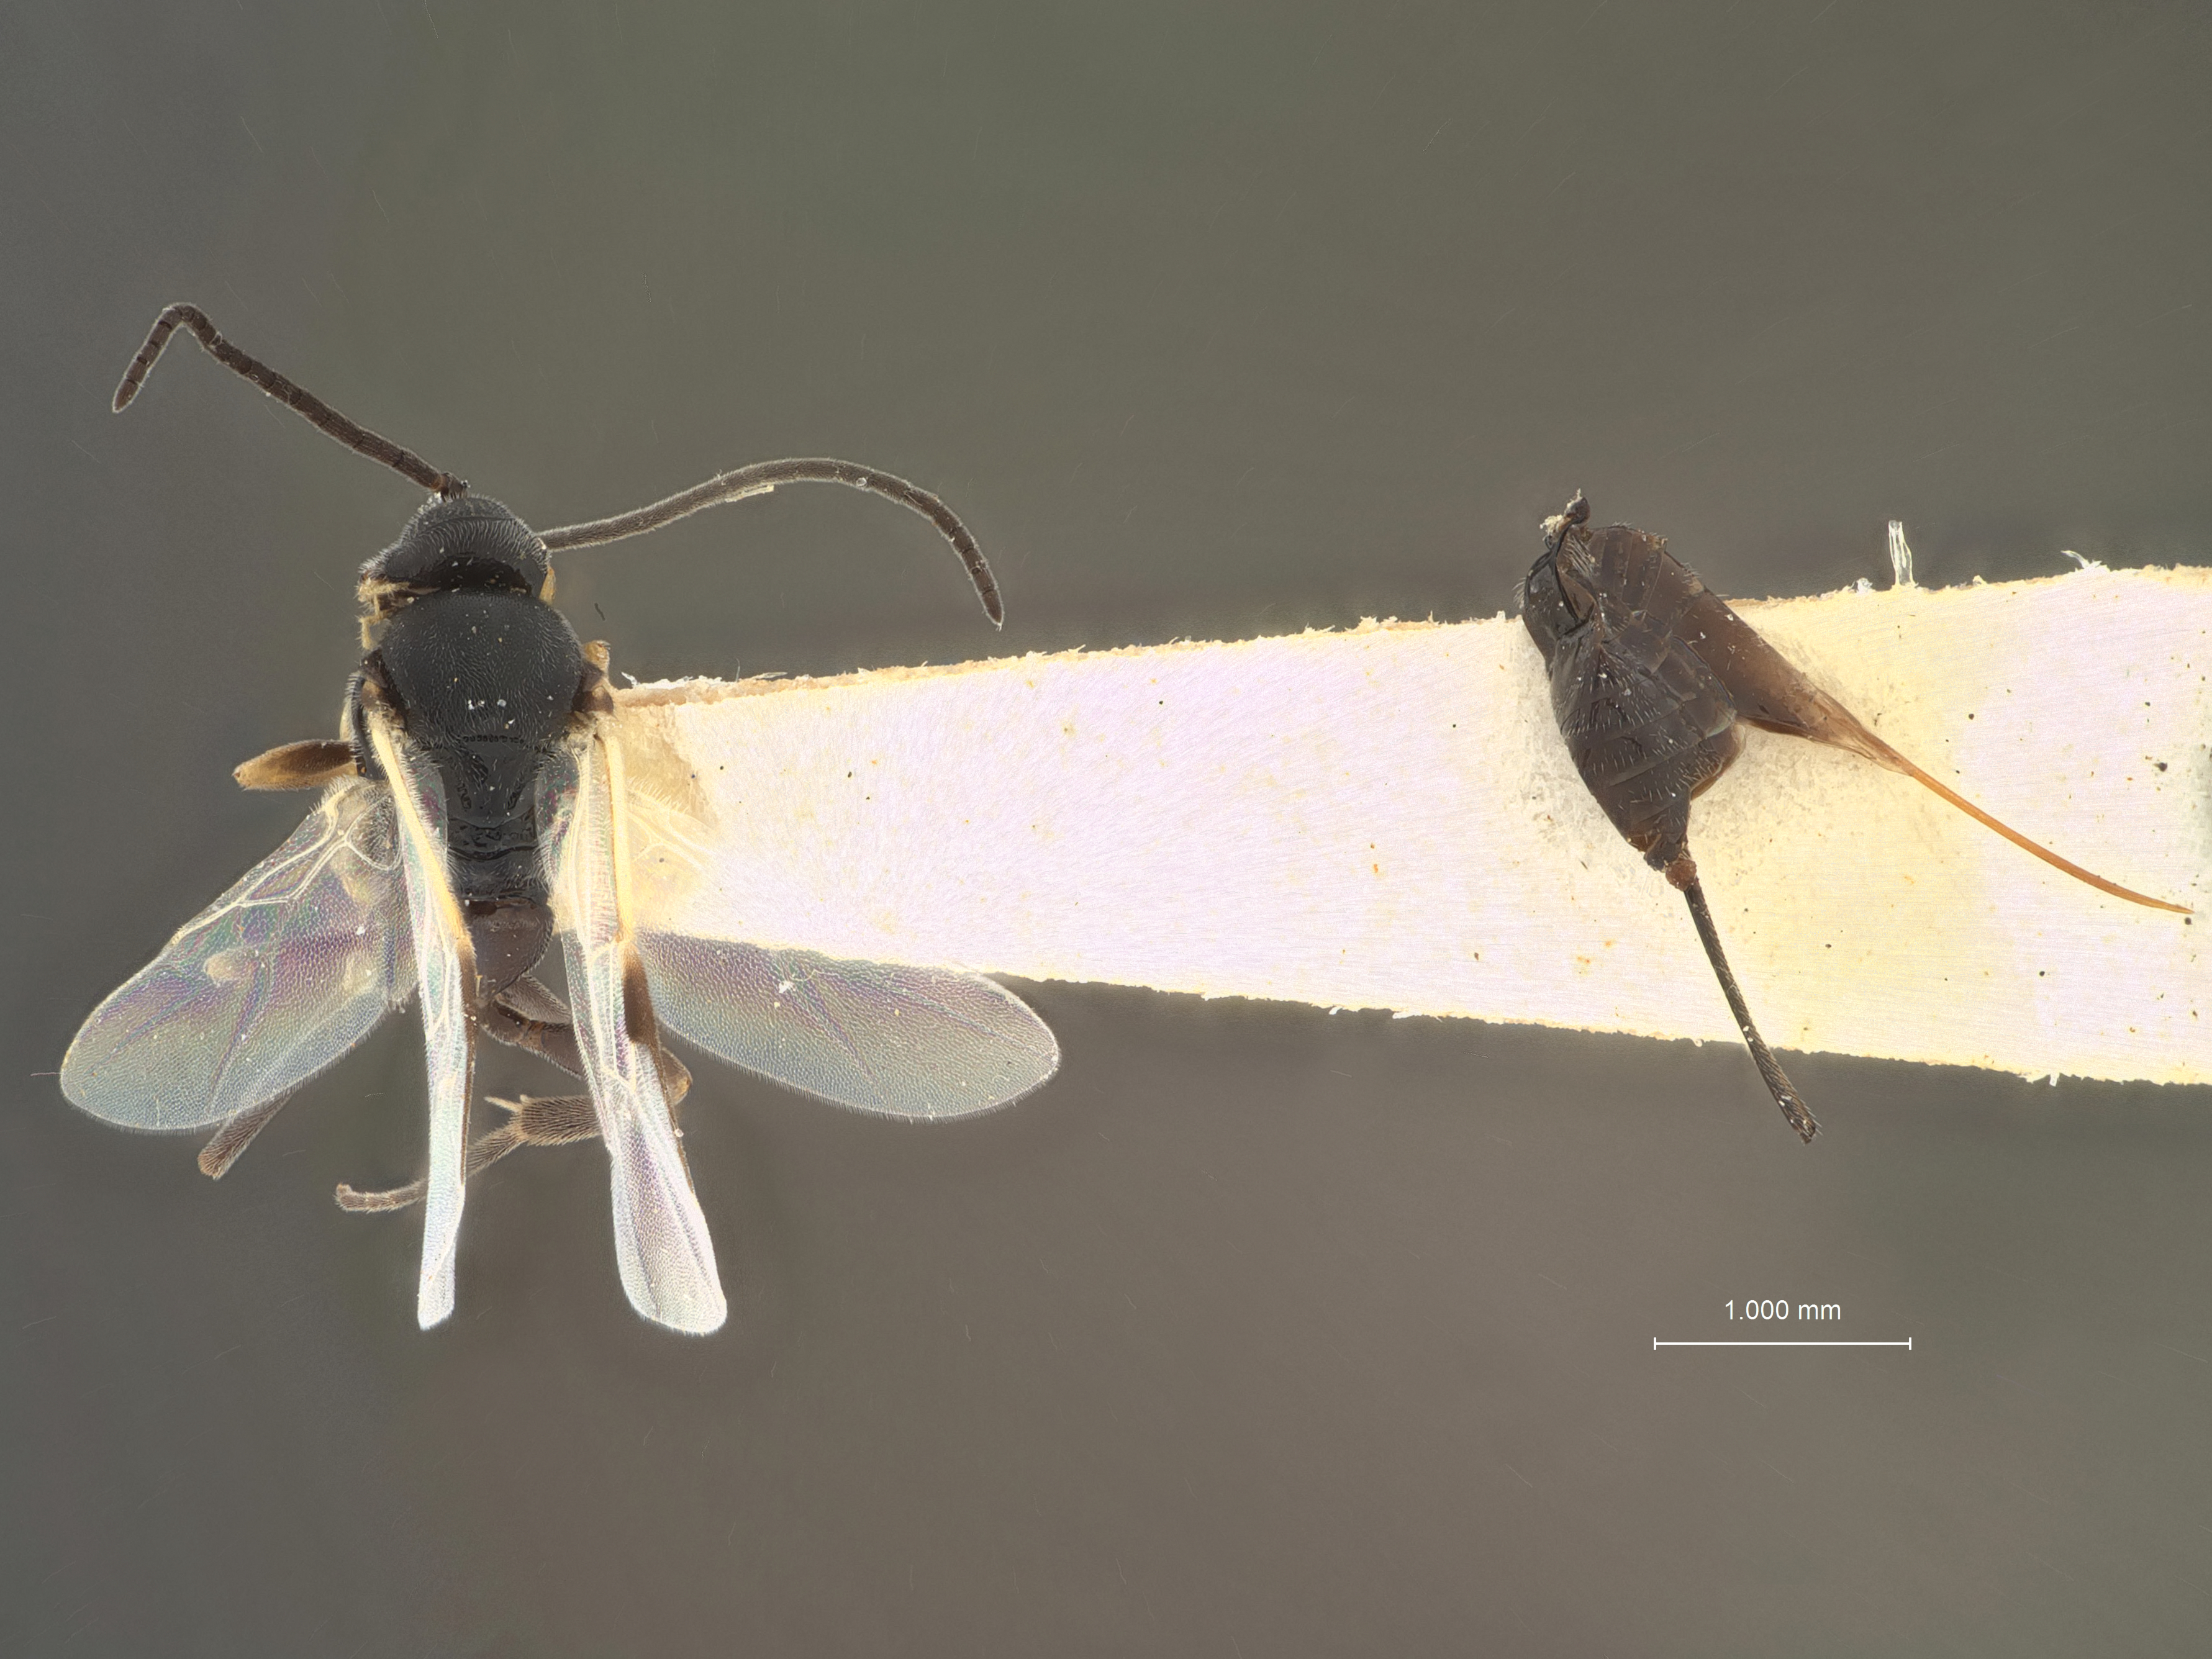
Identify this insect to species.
Apanteles homeosomae
